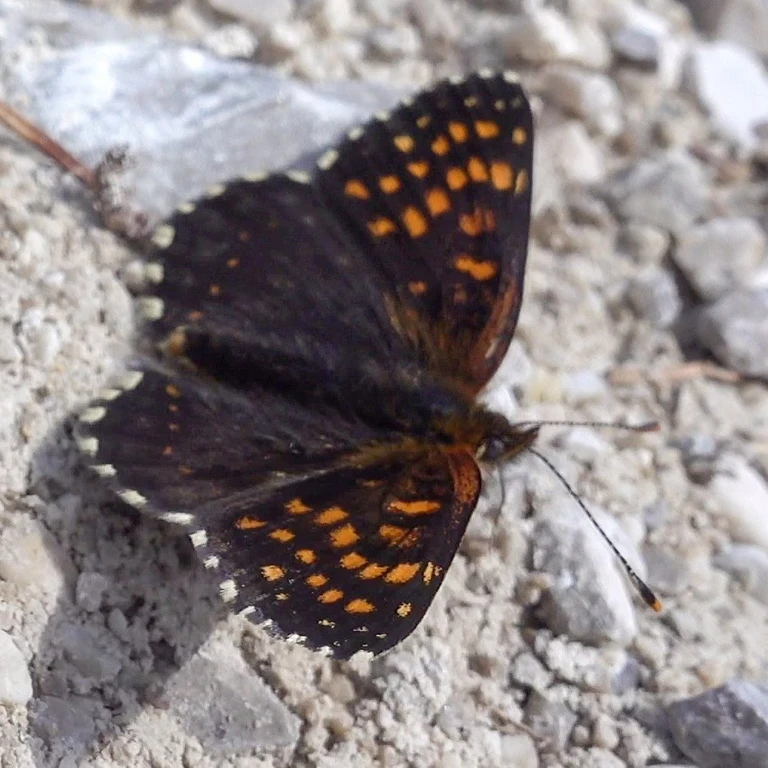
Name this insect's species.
Melitaea diamina
